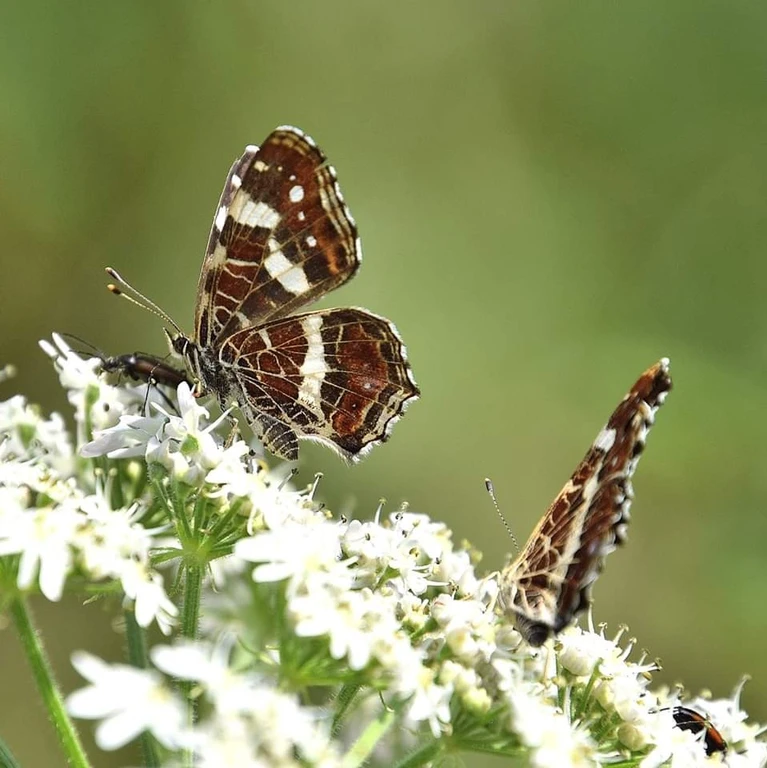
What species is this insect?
Araschnia levana
